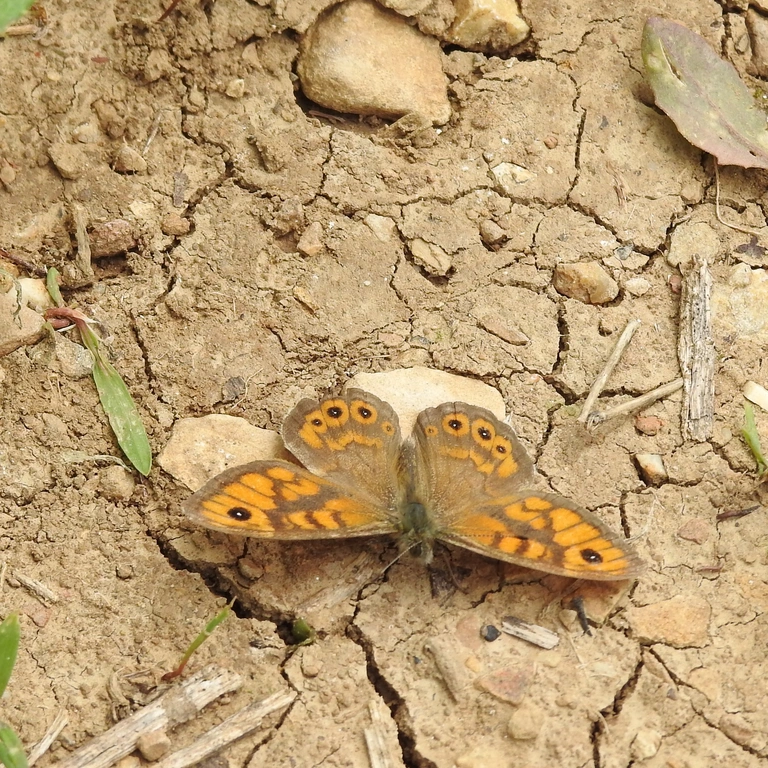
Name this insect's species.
Lasiommata megera (also Pararge megera)
